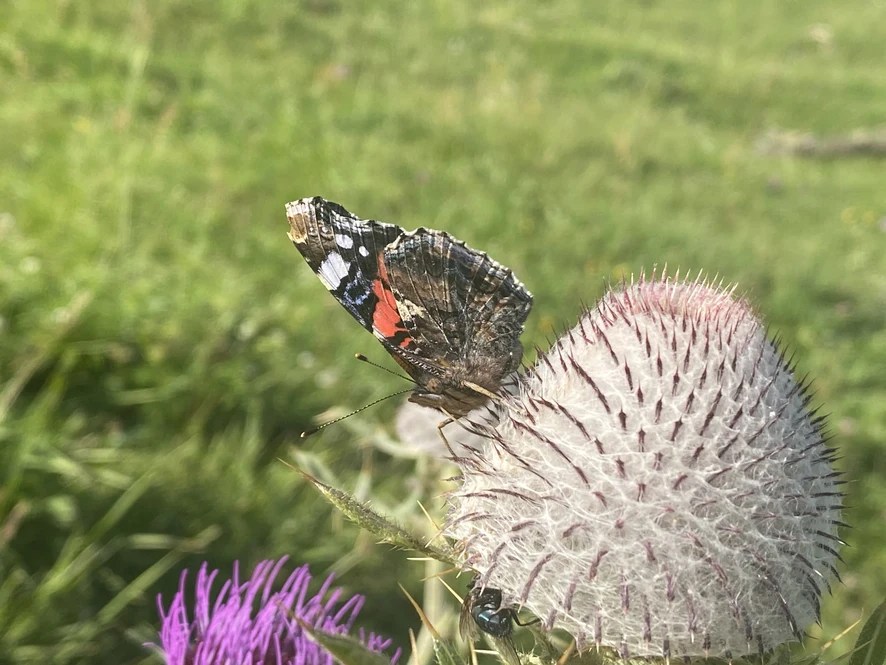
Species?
Vanessa atalanta
